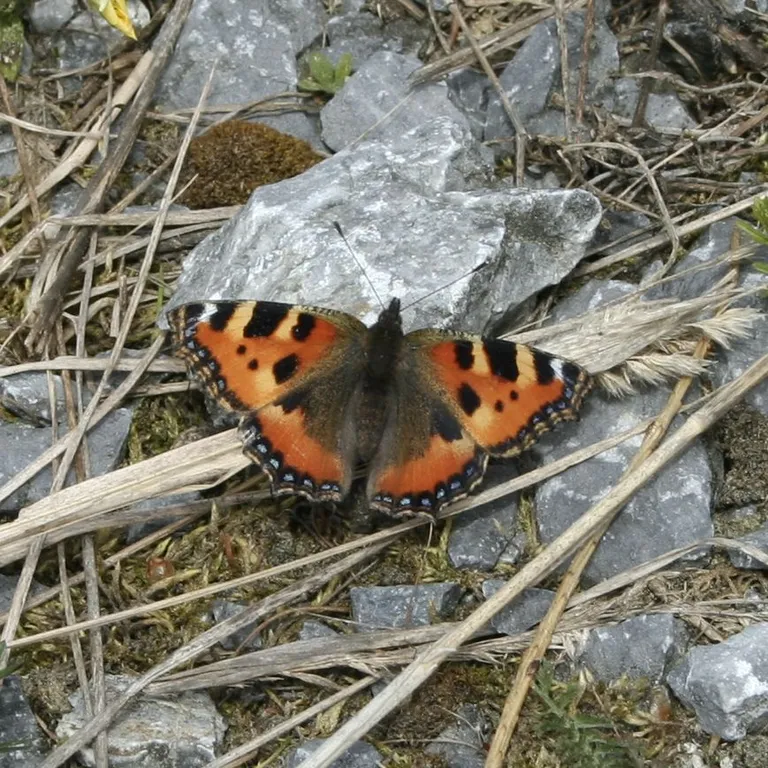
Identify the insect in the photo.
Aglais urticae
